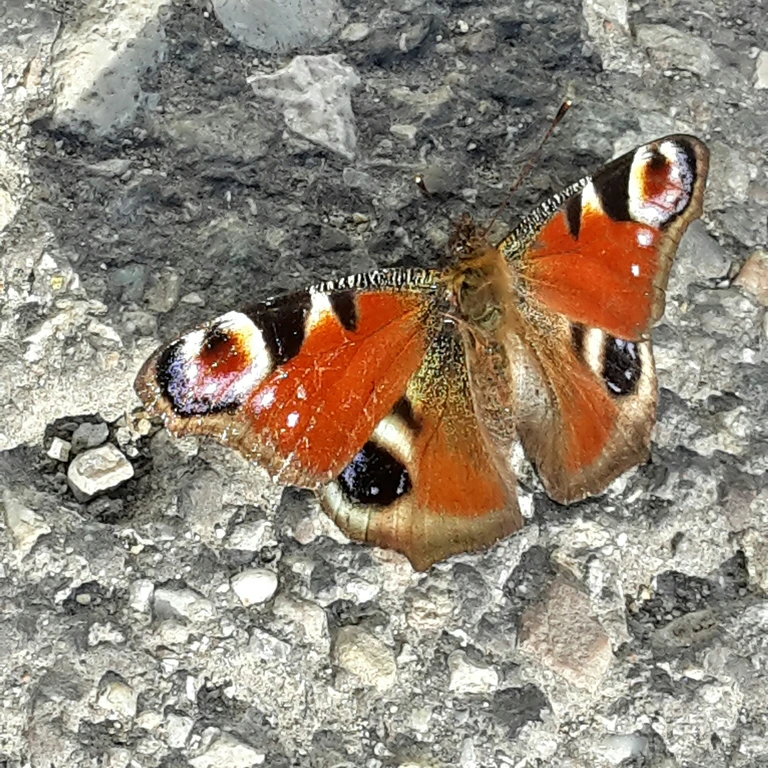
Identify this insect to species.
Aglais io
